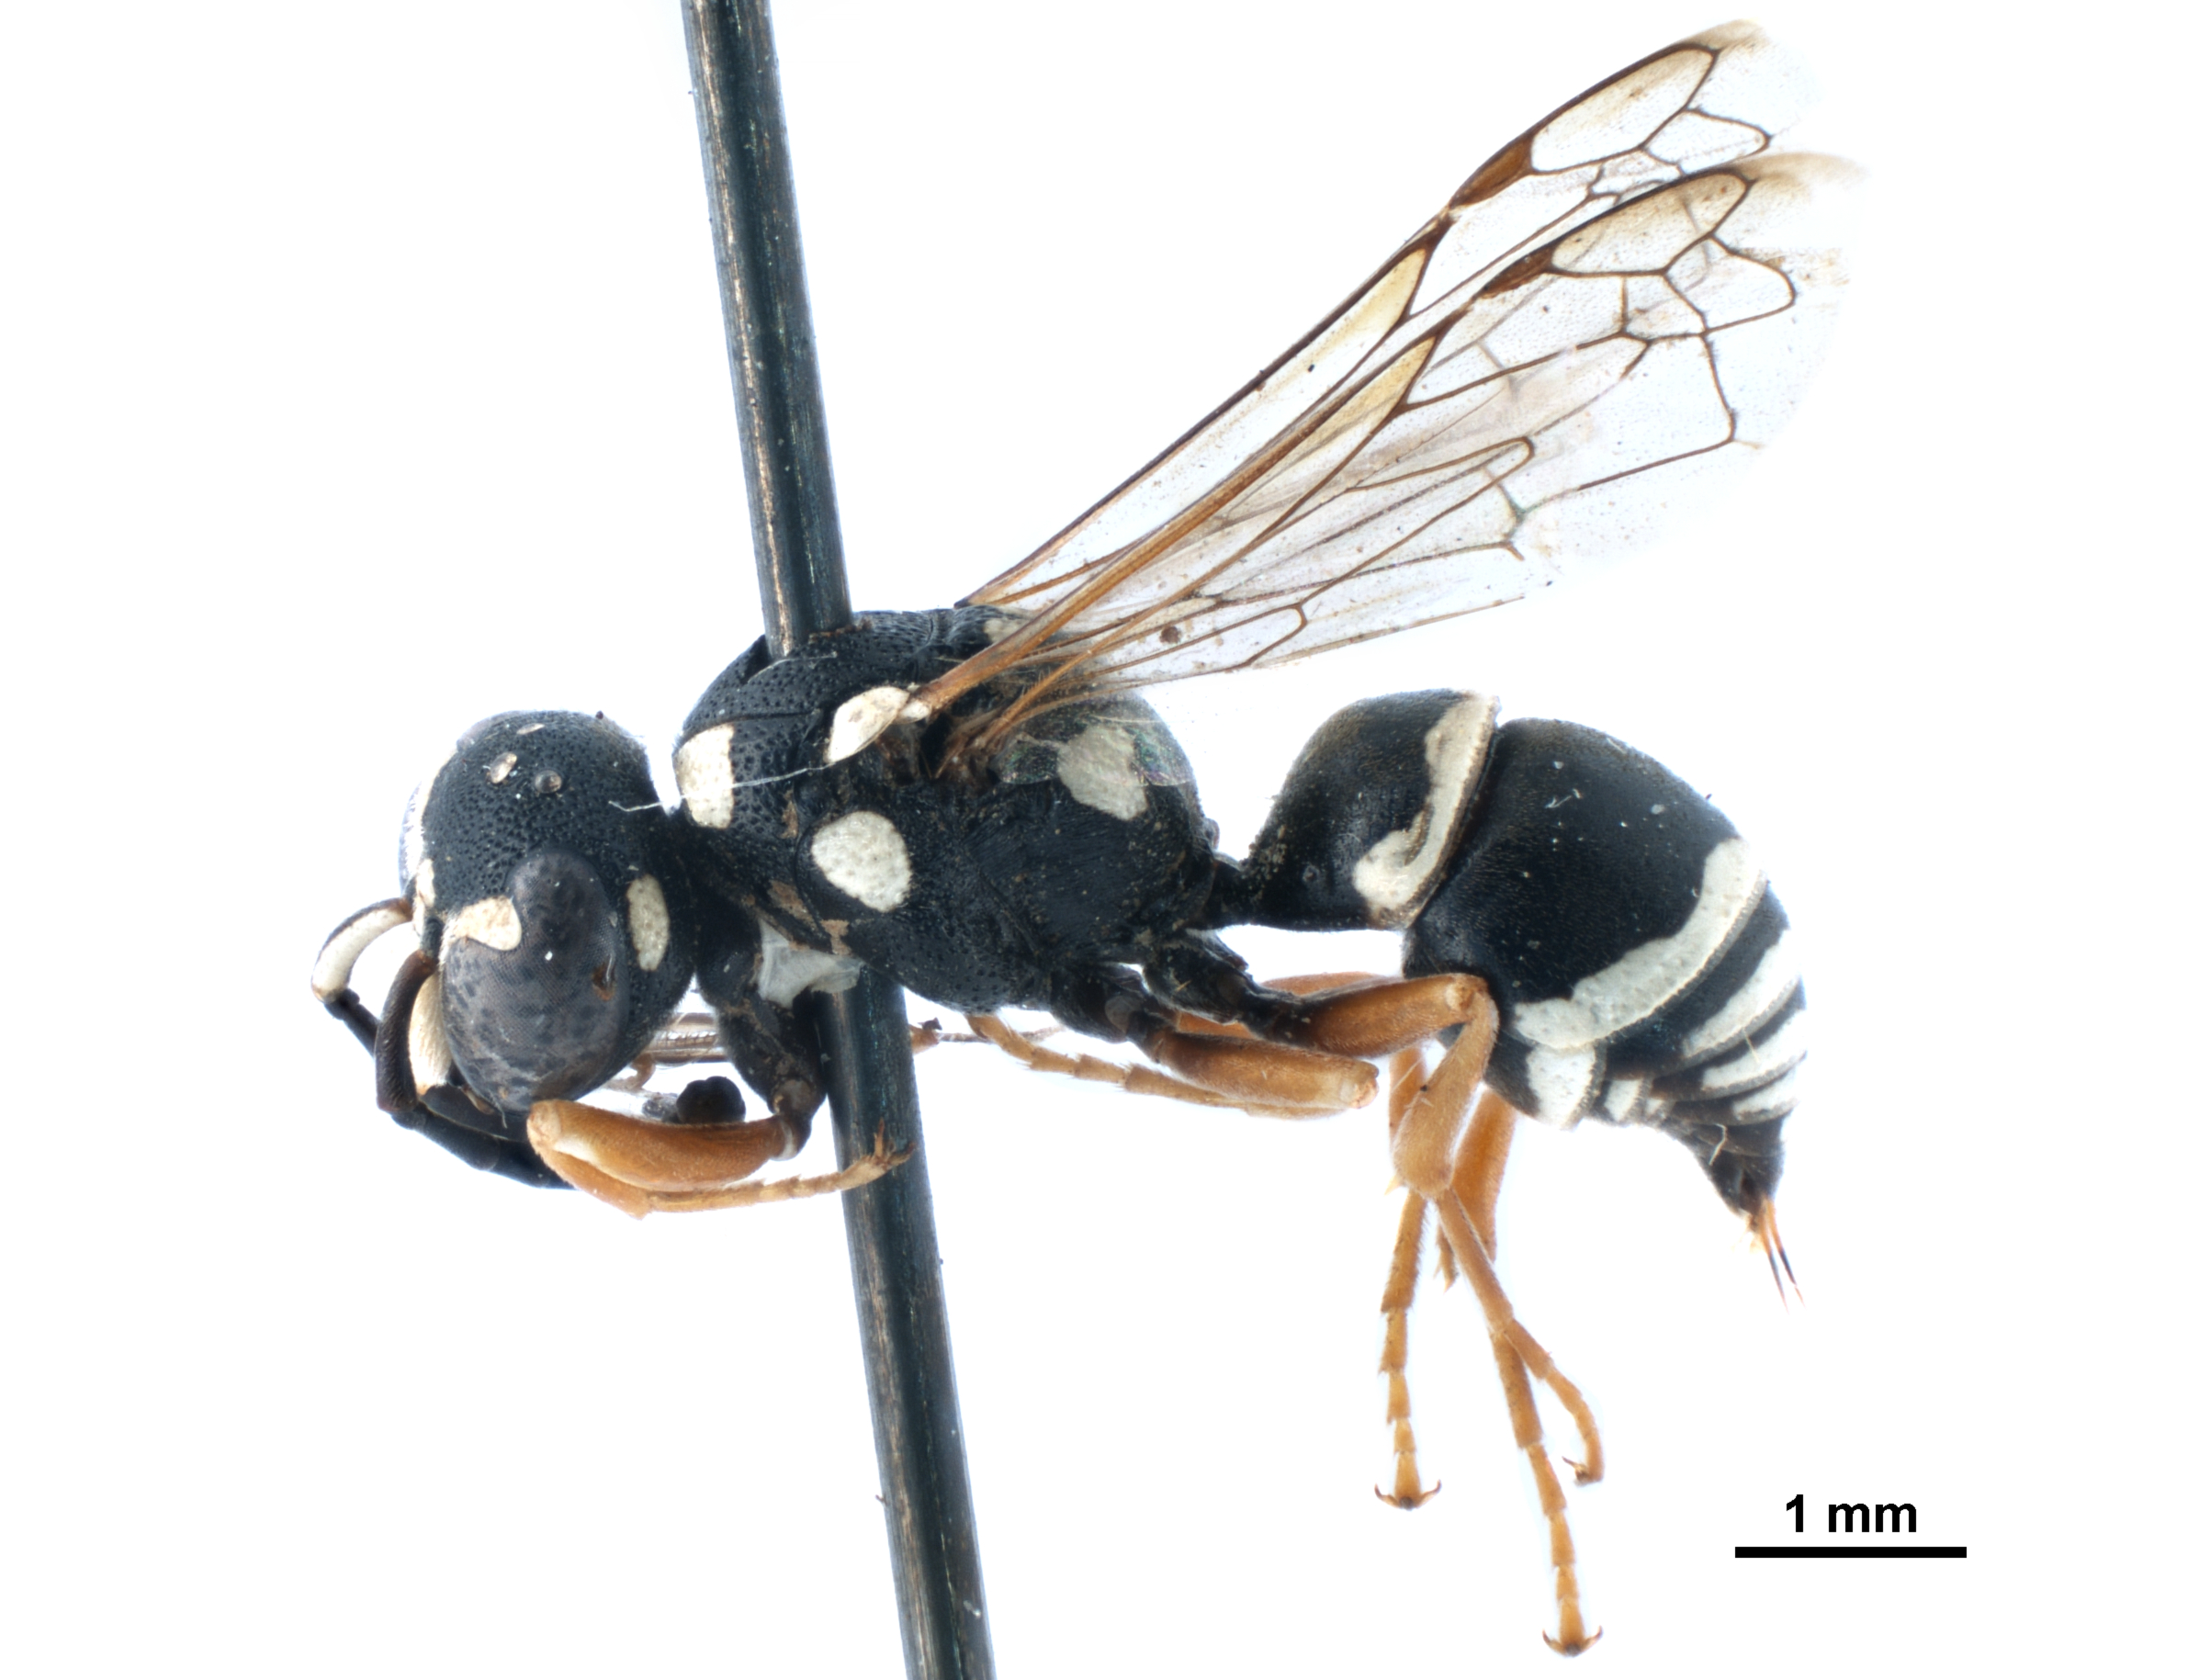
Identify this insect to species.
Pterocheilus phaleratus
